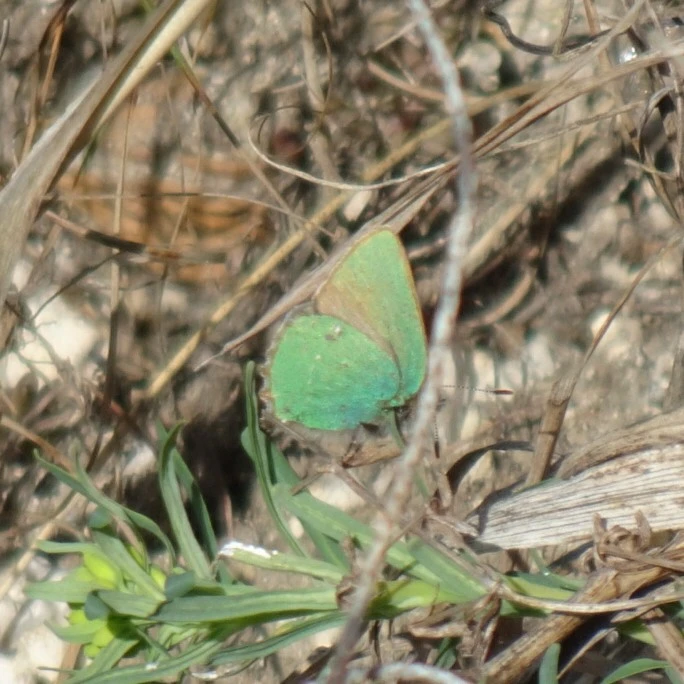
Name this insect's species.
Callophrys rubi
